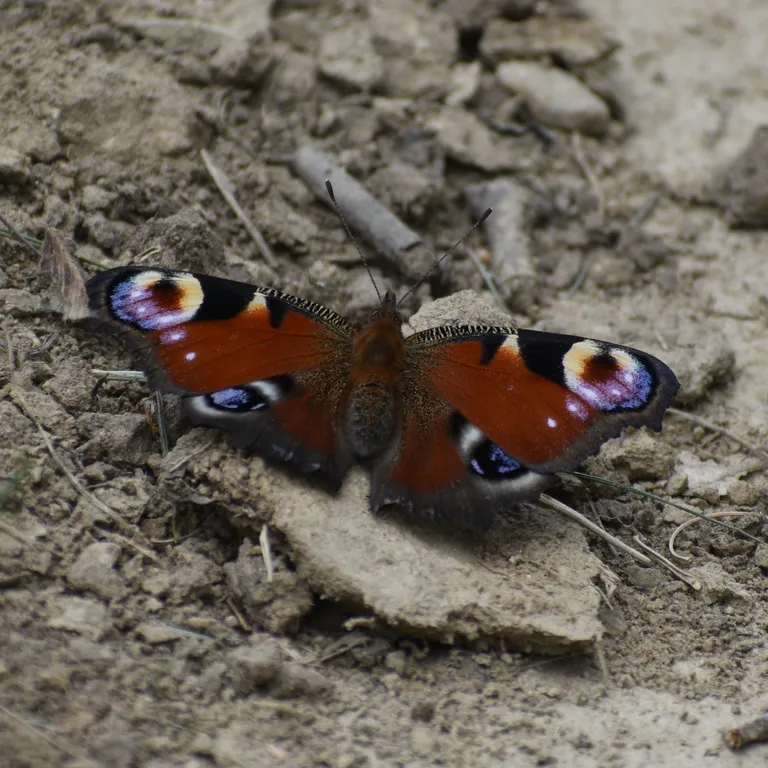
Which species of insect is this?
Aglais io
